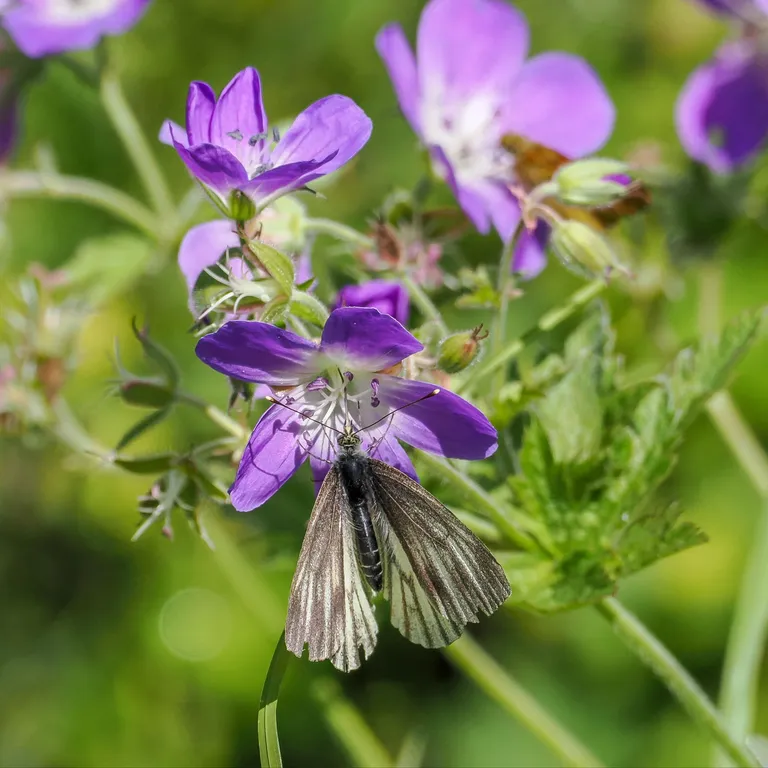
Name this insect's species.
Pieris bryoniae
